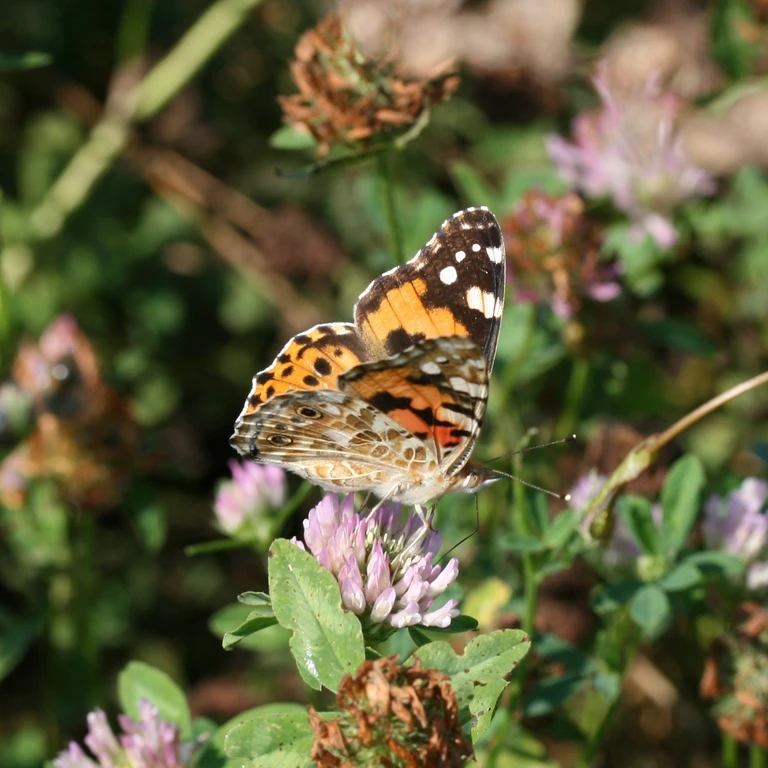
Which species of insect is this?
Vanessa cardui
